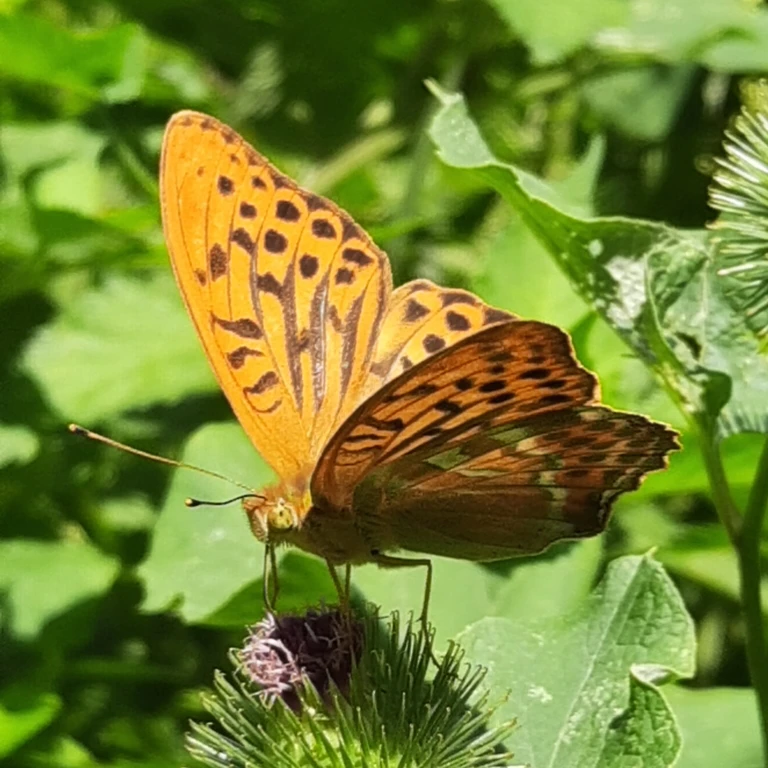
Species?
Argynnis paphia
